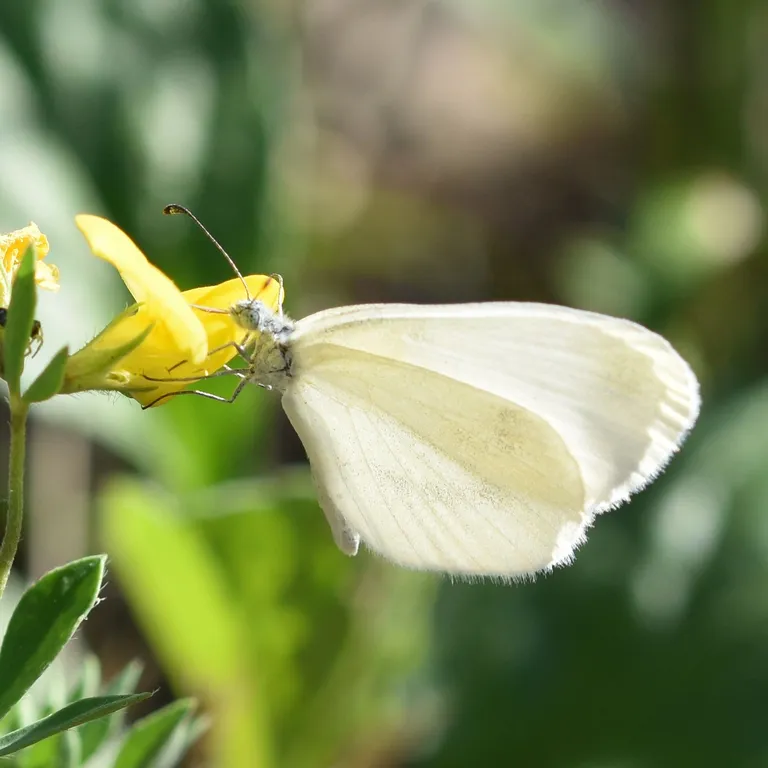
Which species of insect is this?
Leptidea sinapis/juvernica
